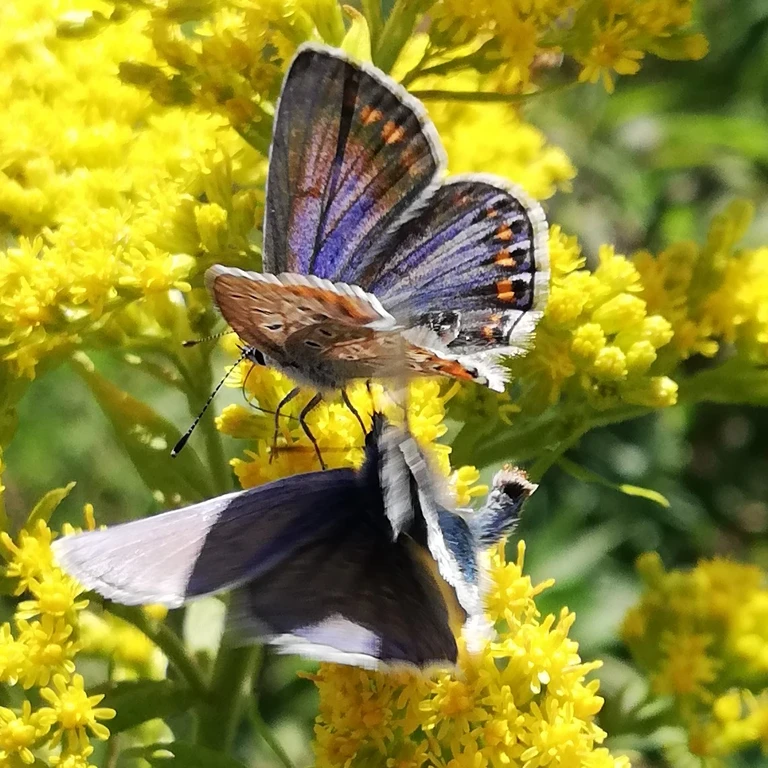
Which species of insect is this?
Polyommatus icarus
